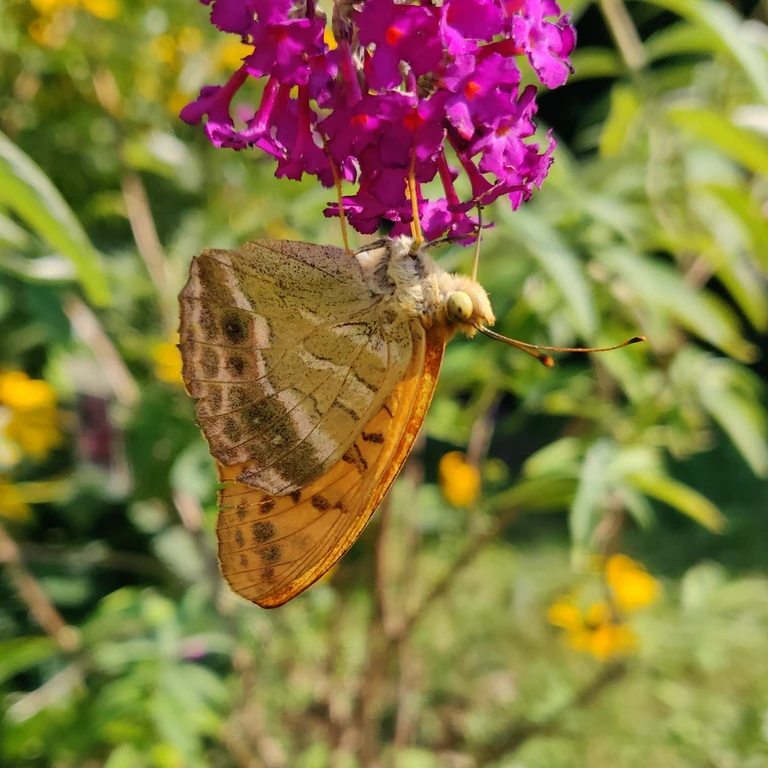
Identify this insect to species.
Argynnis paphia
